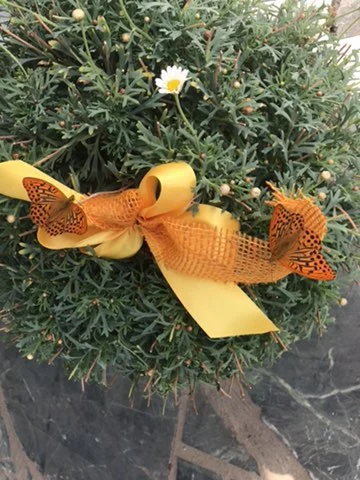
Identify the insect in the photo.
Argynnis paphia
